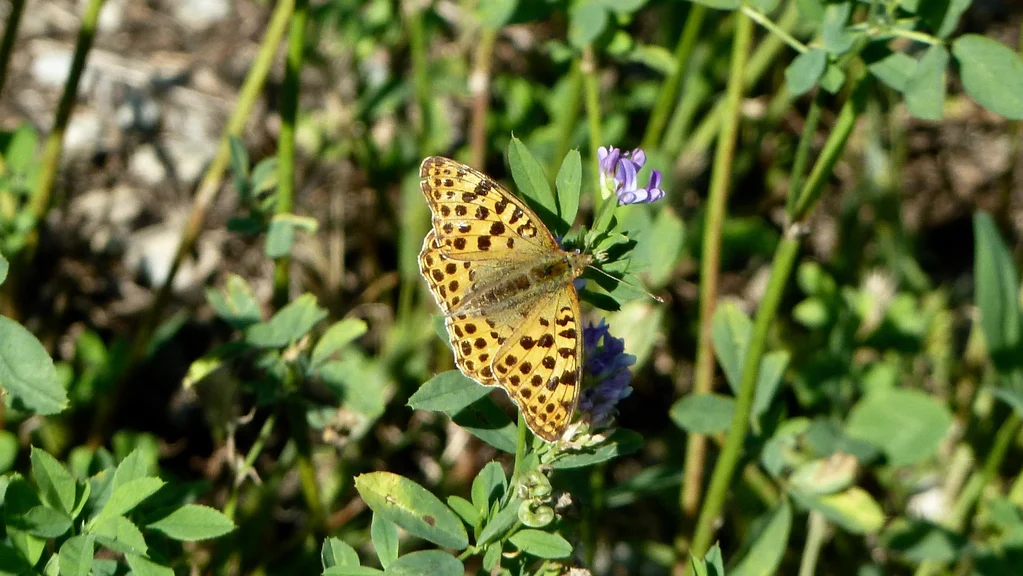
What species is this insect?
Issoria lathonia
